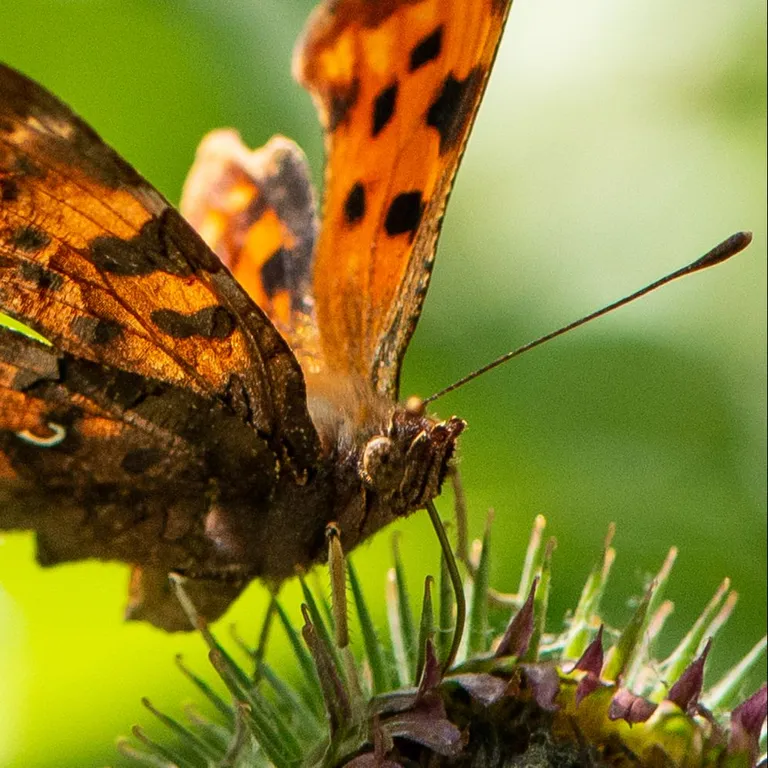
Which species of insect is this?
Polygonia c-album
